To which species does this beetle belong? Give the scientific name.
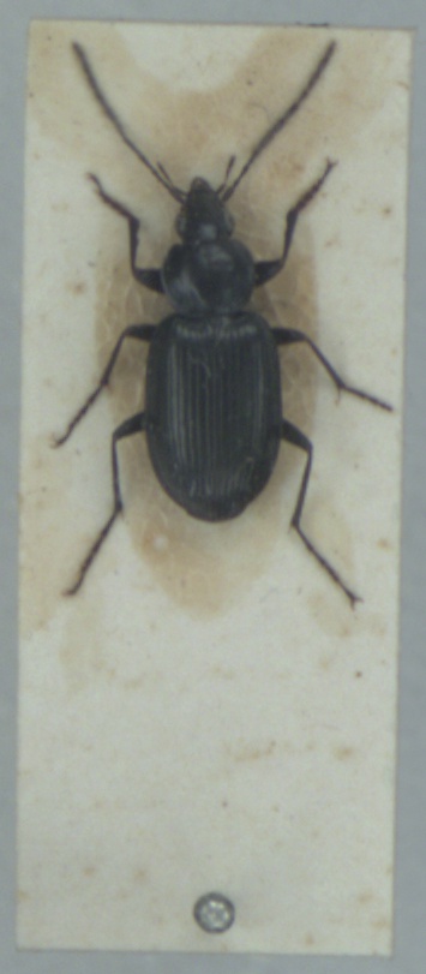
Agonum emarginatum
